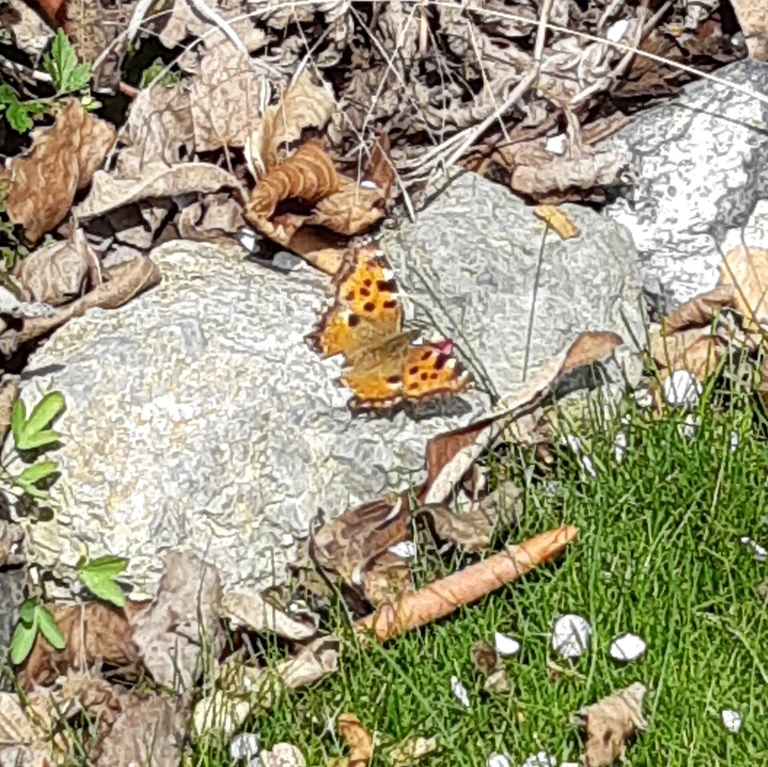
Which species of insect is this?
Nymphalis polychloros
